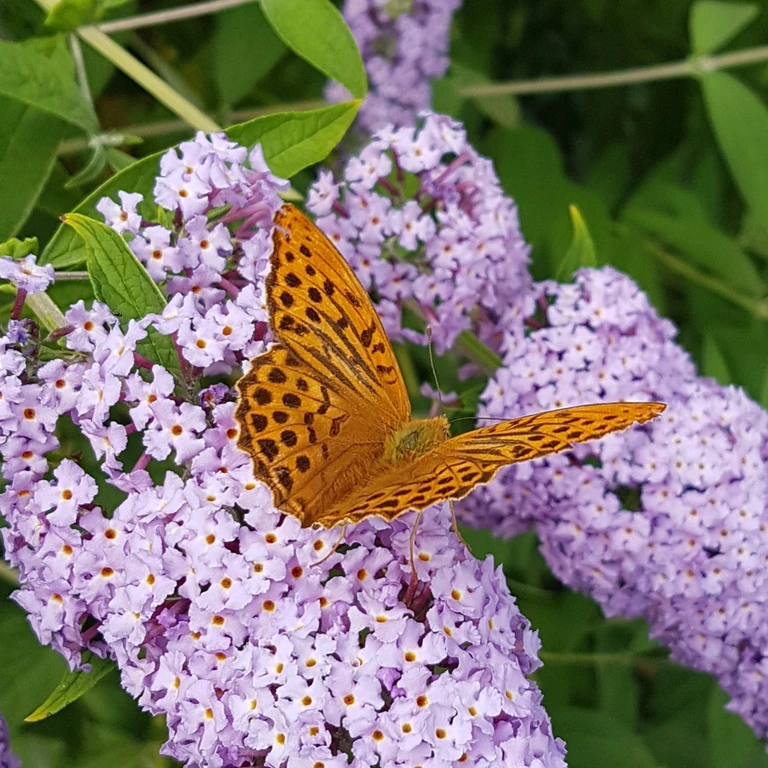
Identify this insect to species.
Argynnis paphia
